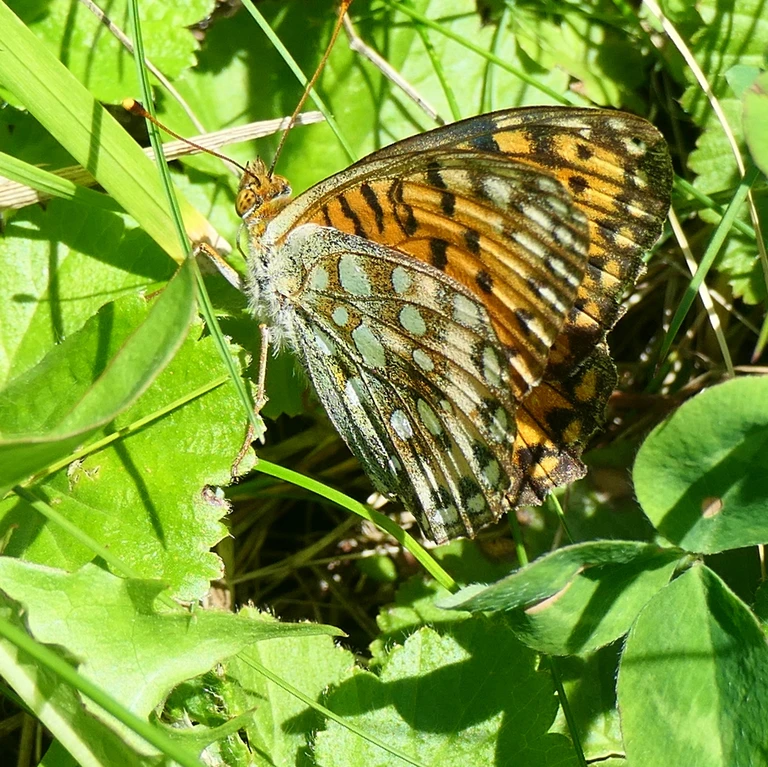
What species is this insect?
Speyeria aglaja
